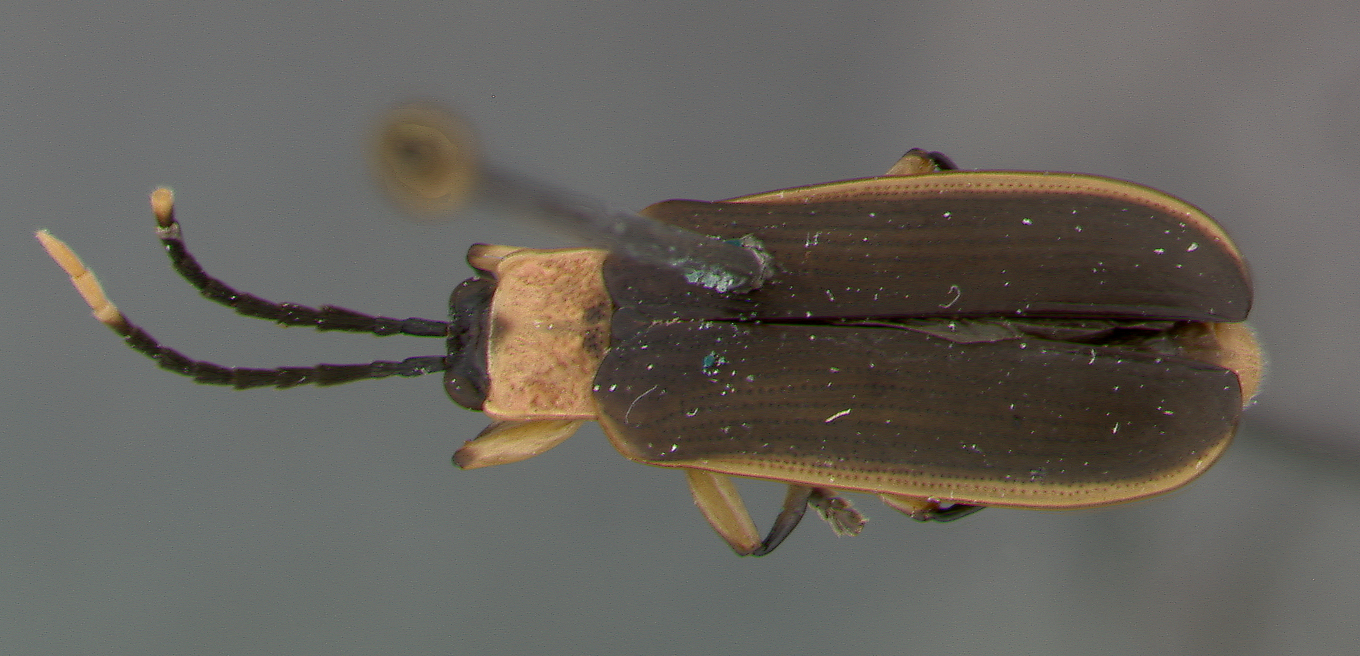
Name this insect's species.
Cephaloleia apicata
